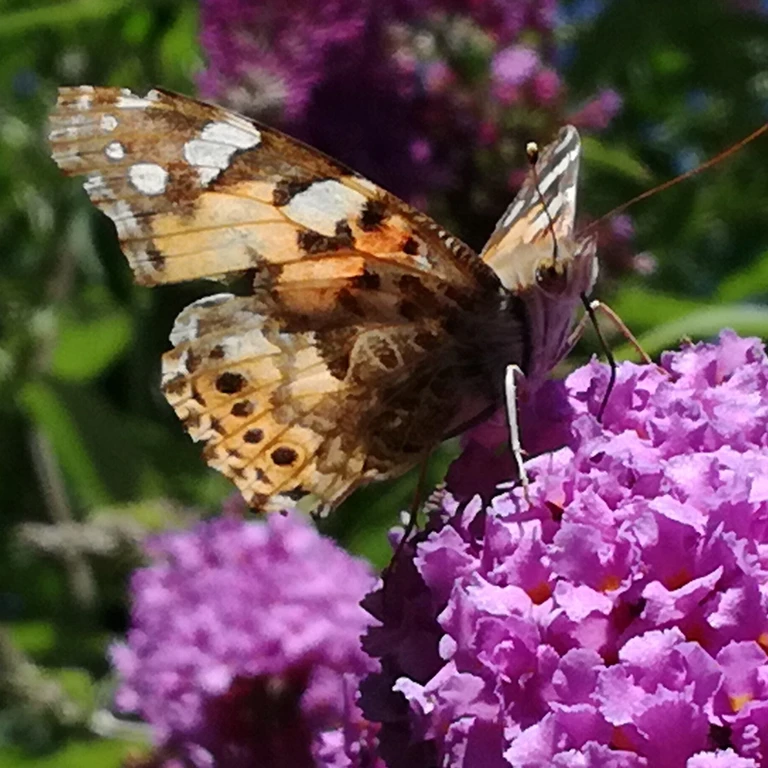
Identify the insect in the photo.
Vanessa cardui
